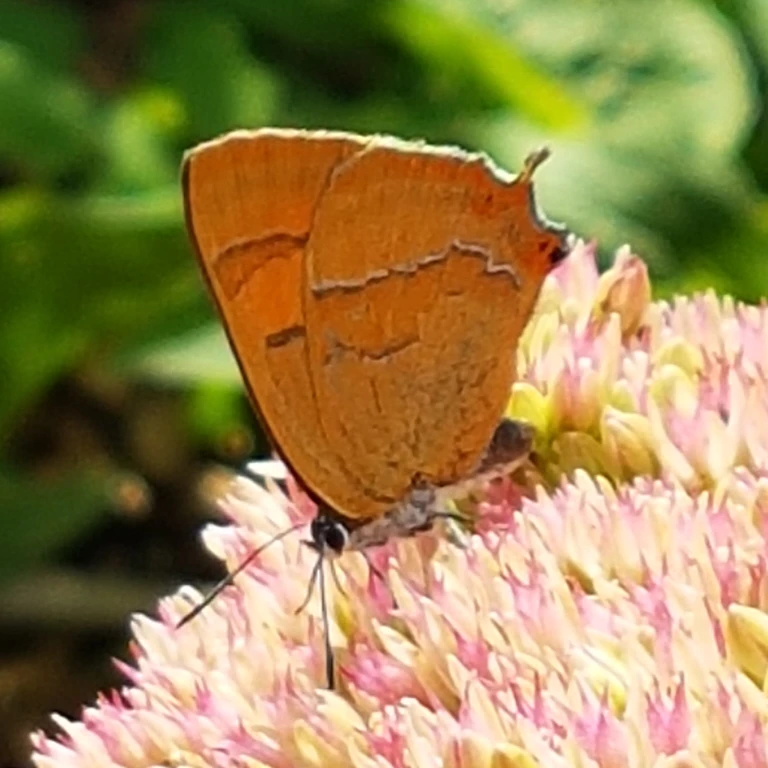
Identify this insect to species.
Thecla betulae
